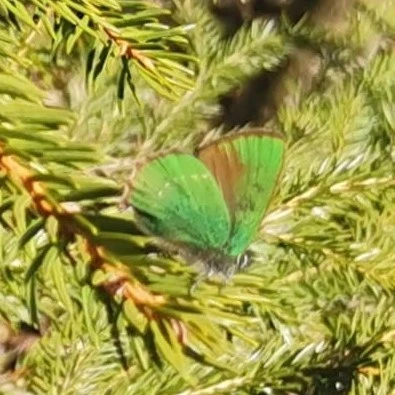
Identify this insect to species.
Callophrys rubi
